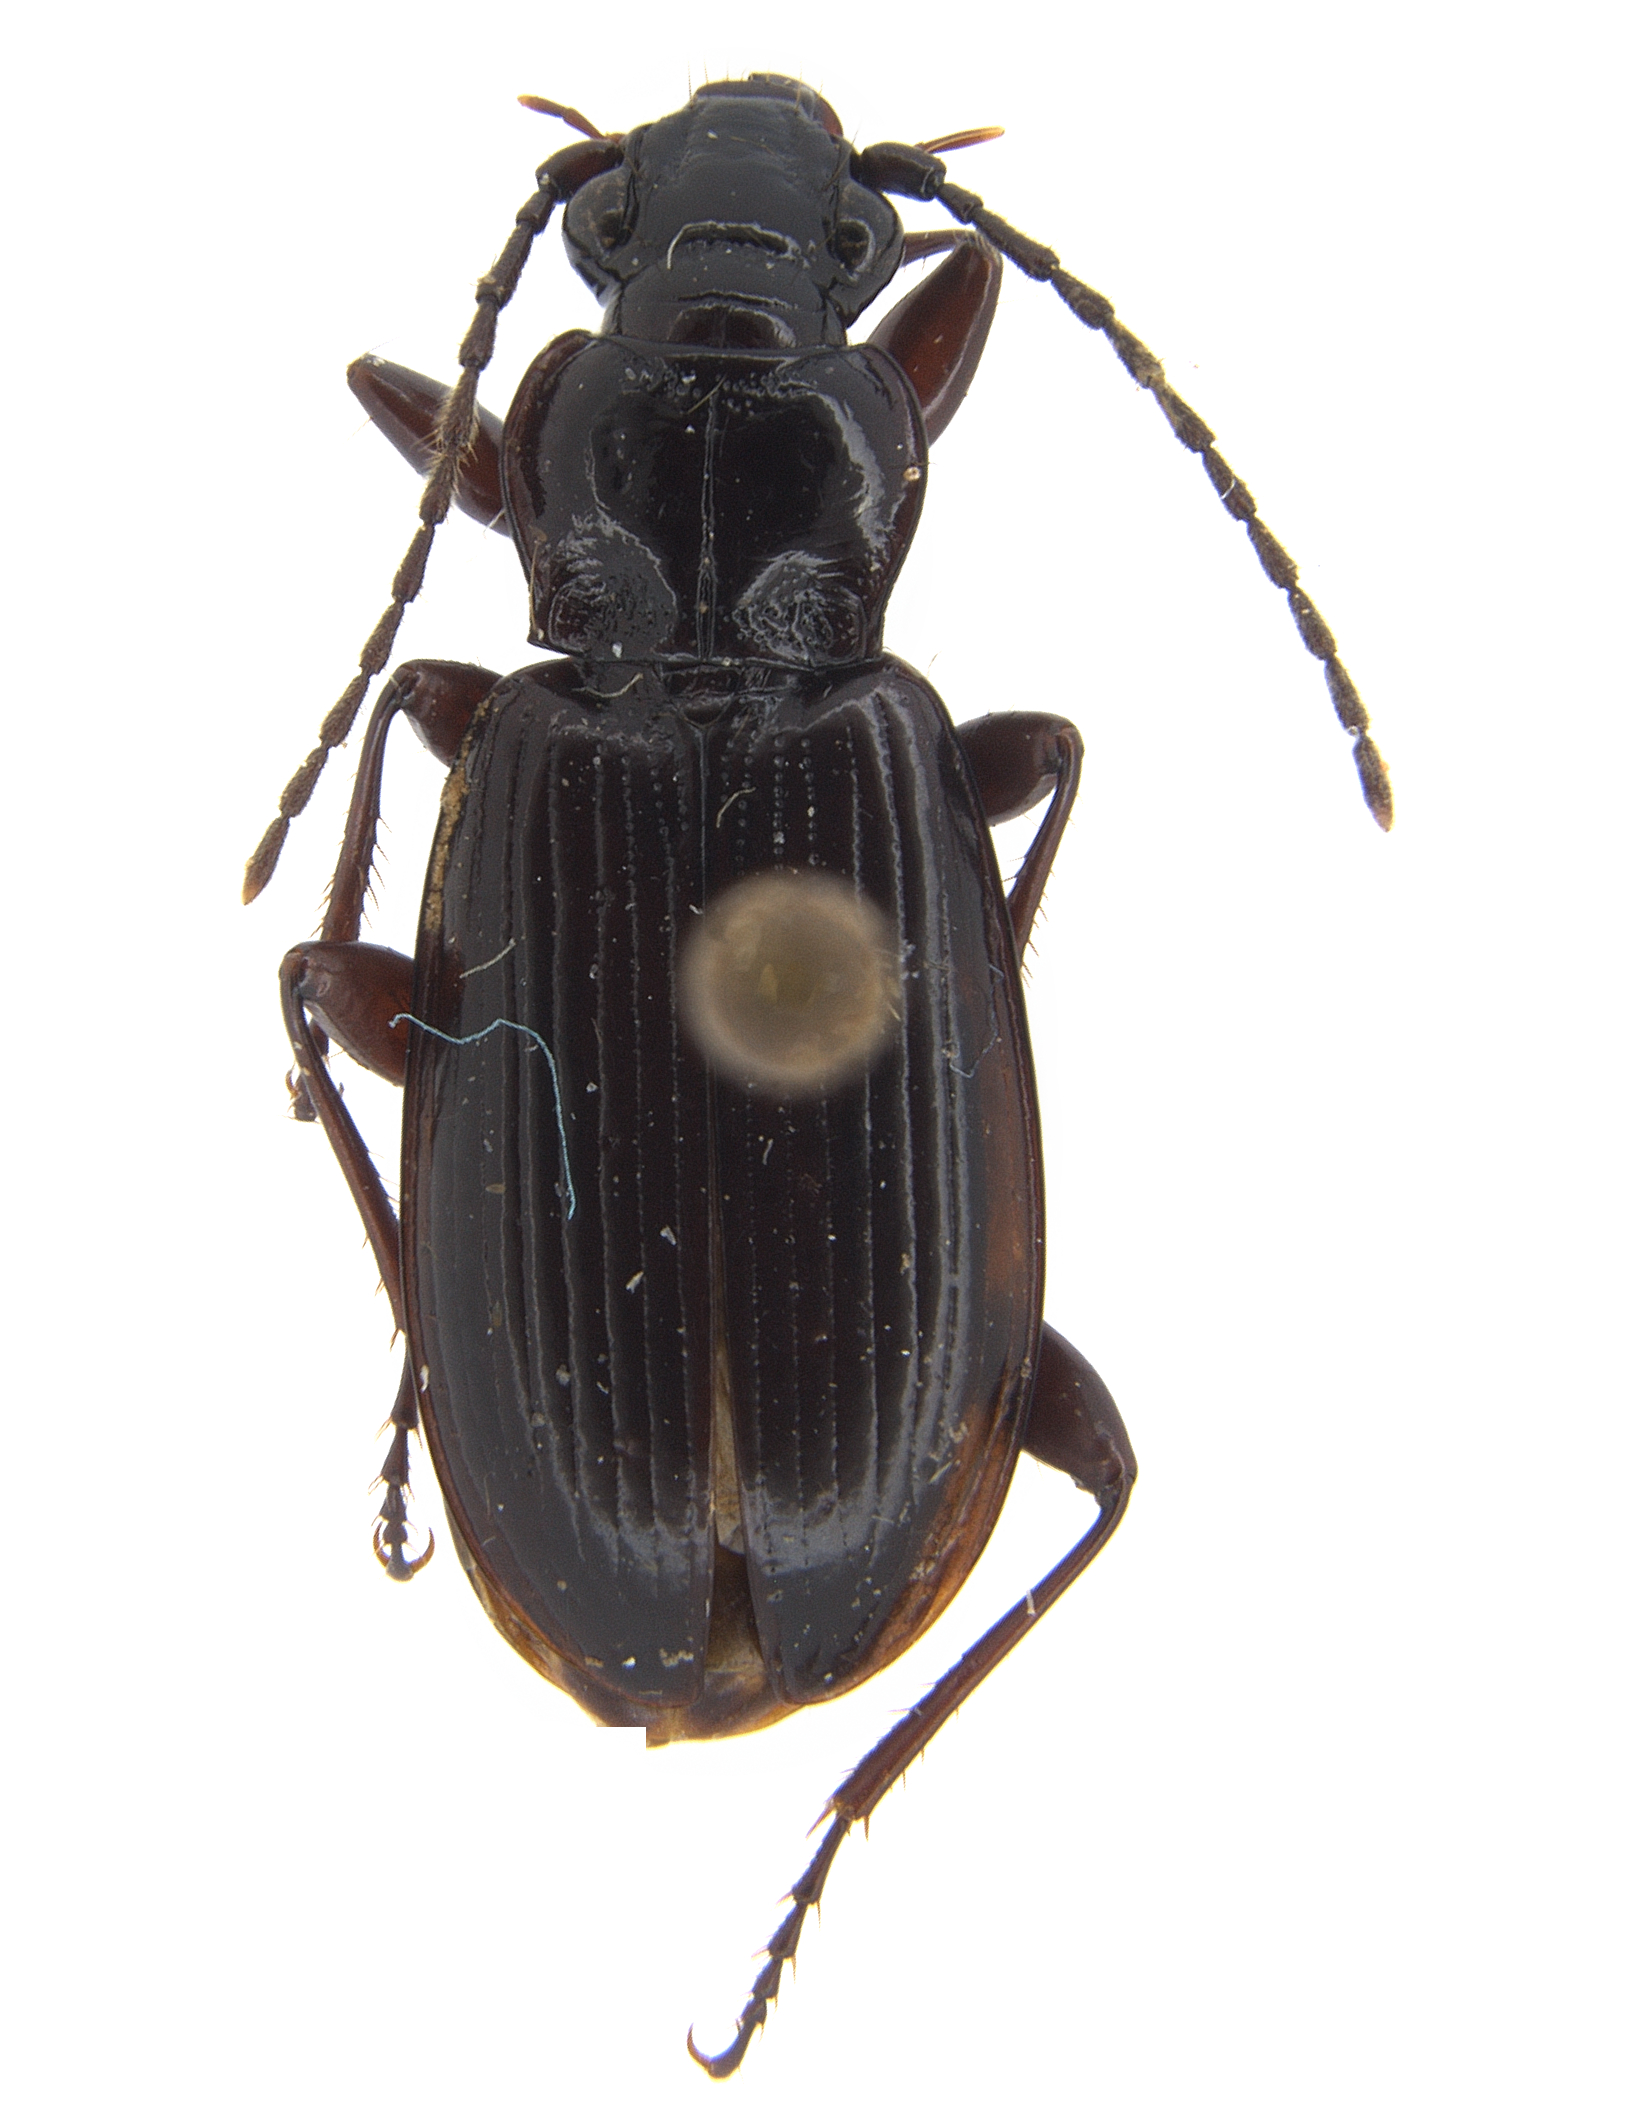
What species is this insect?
Patrobus stygicus
